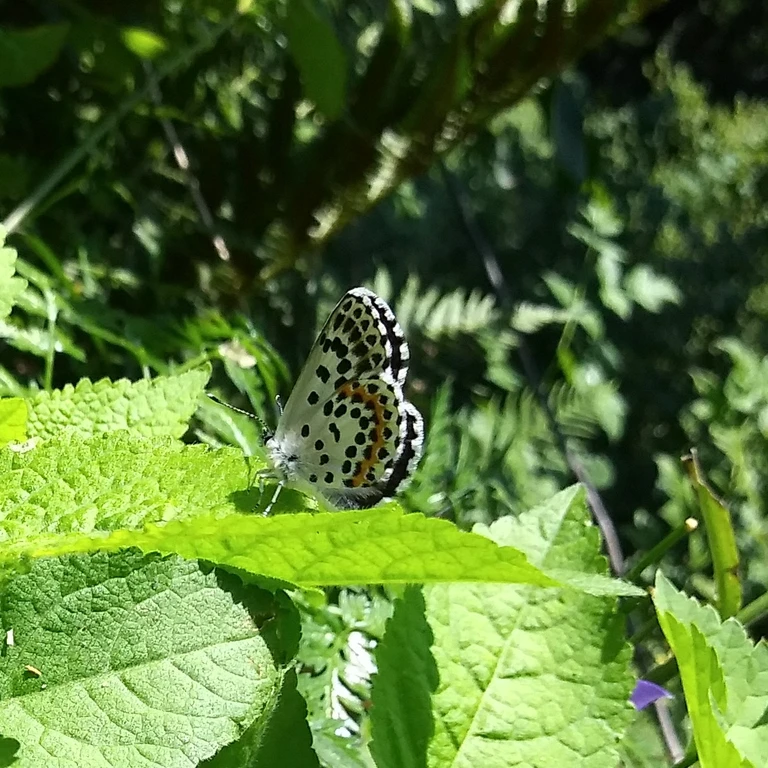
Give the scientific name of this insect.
Scolitantides orion
